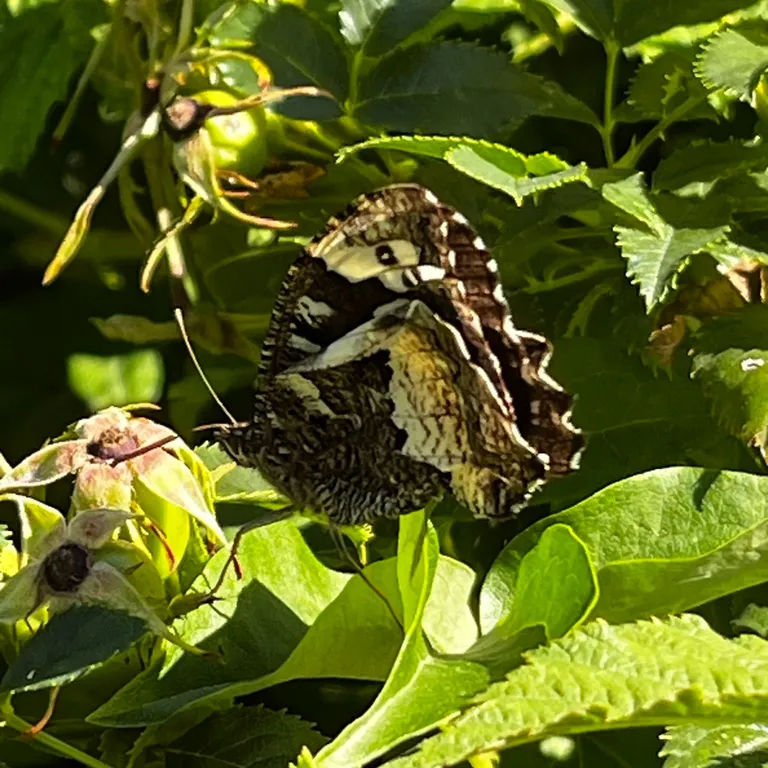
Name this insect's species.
Brintesia circe
